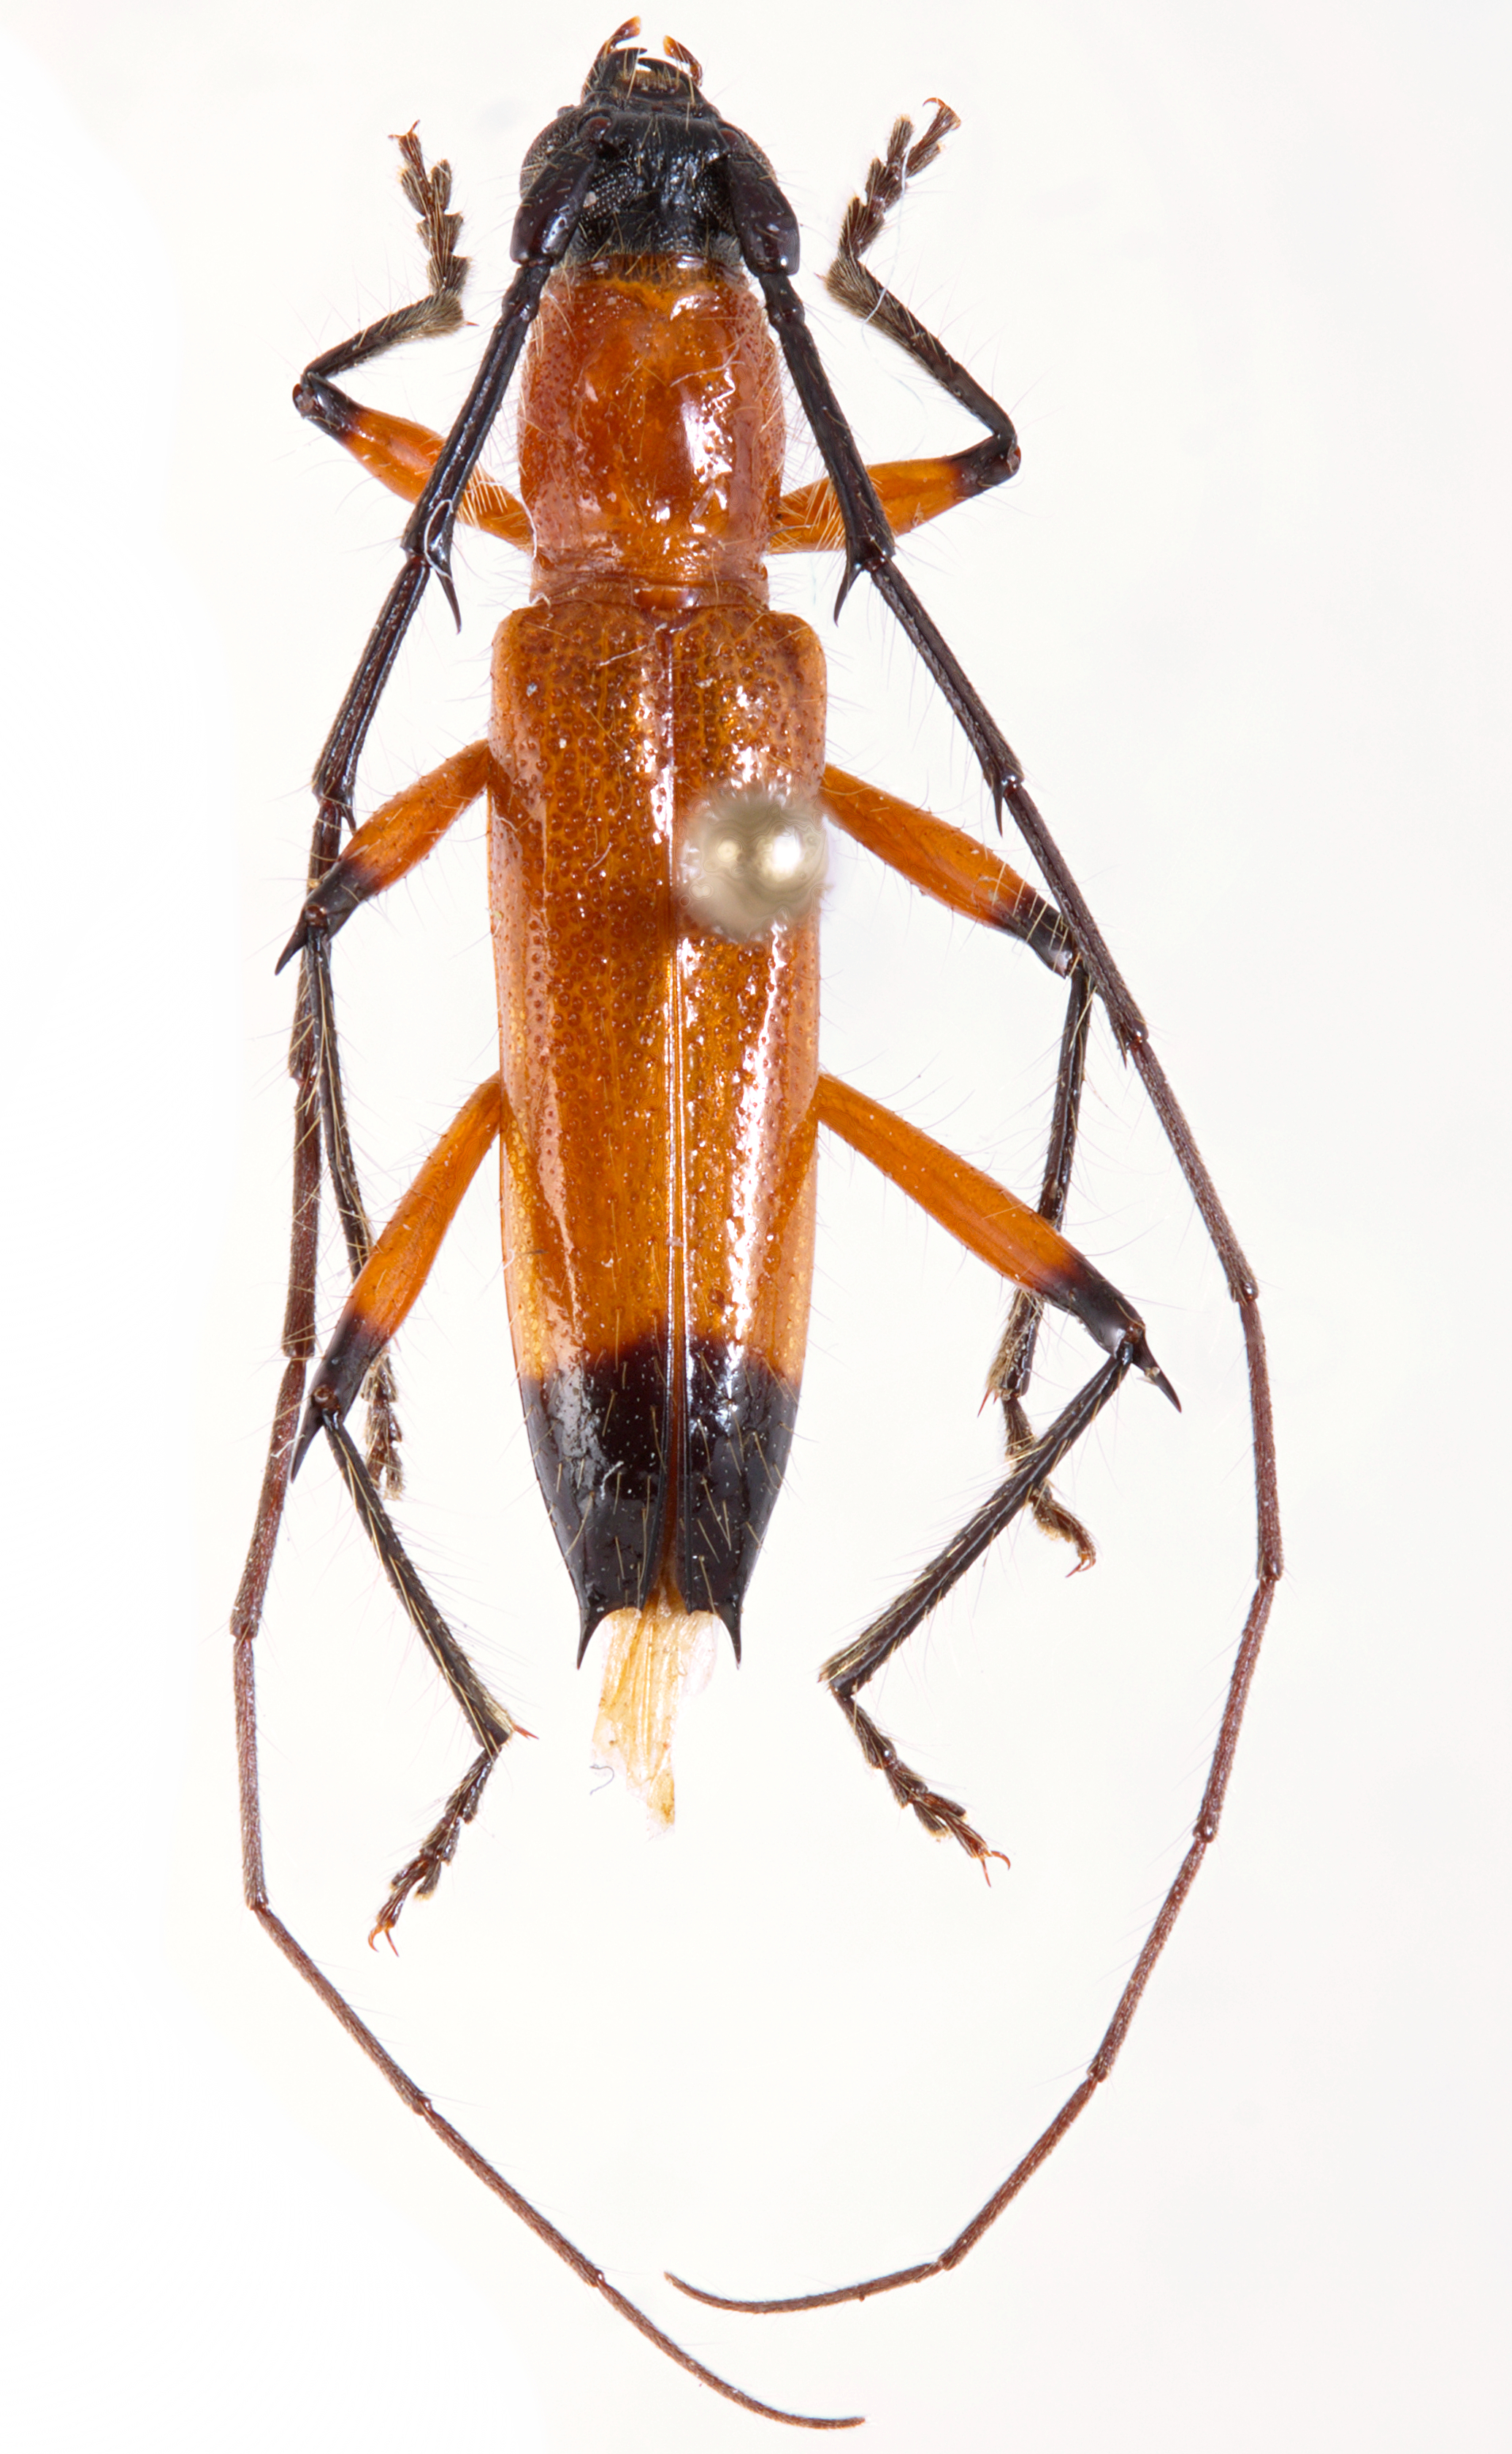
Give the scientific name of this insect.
Pantonyssus nigriceps
